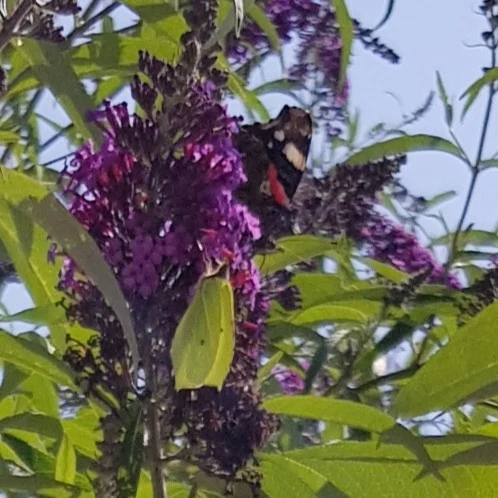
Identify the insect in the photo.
Gonepteryx rhamni
